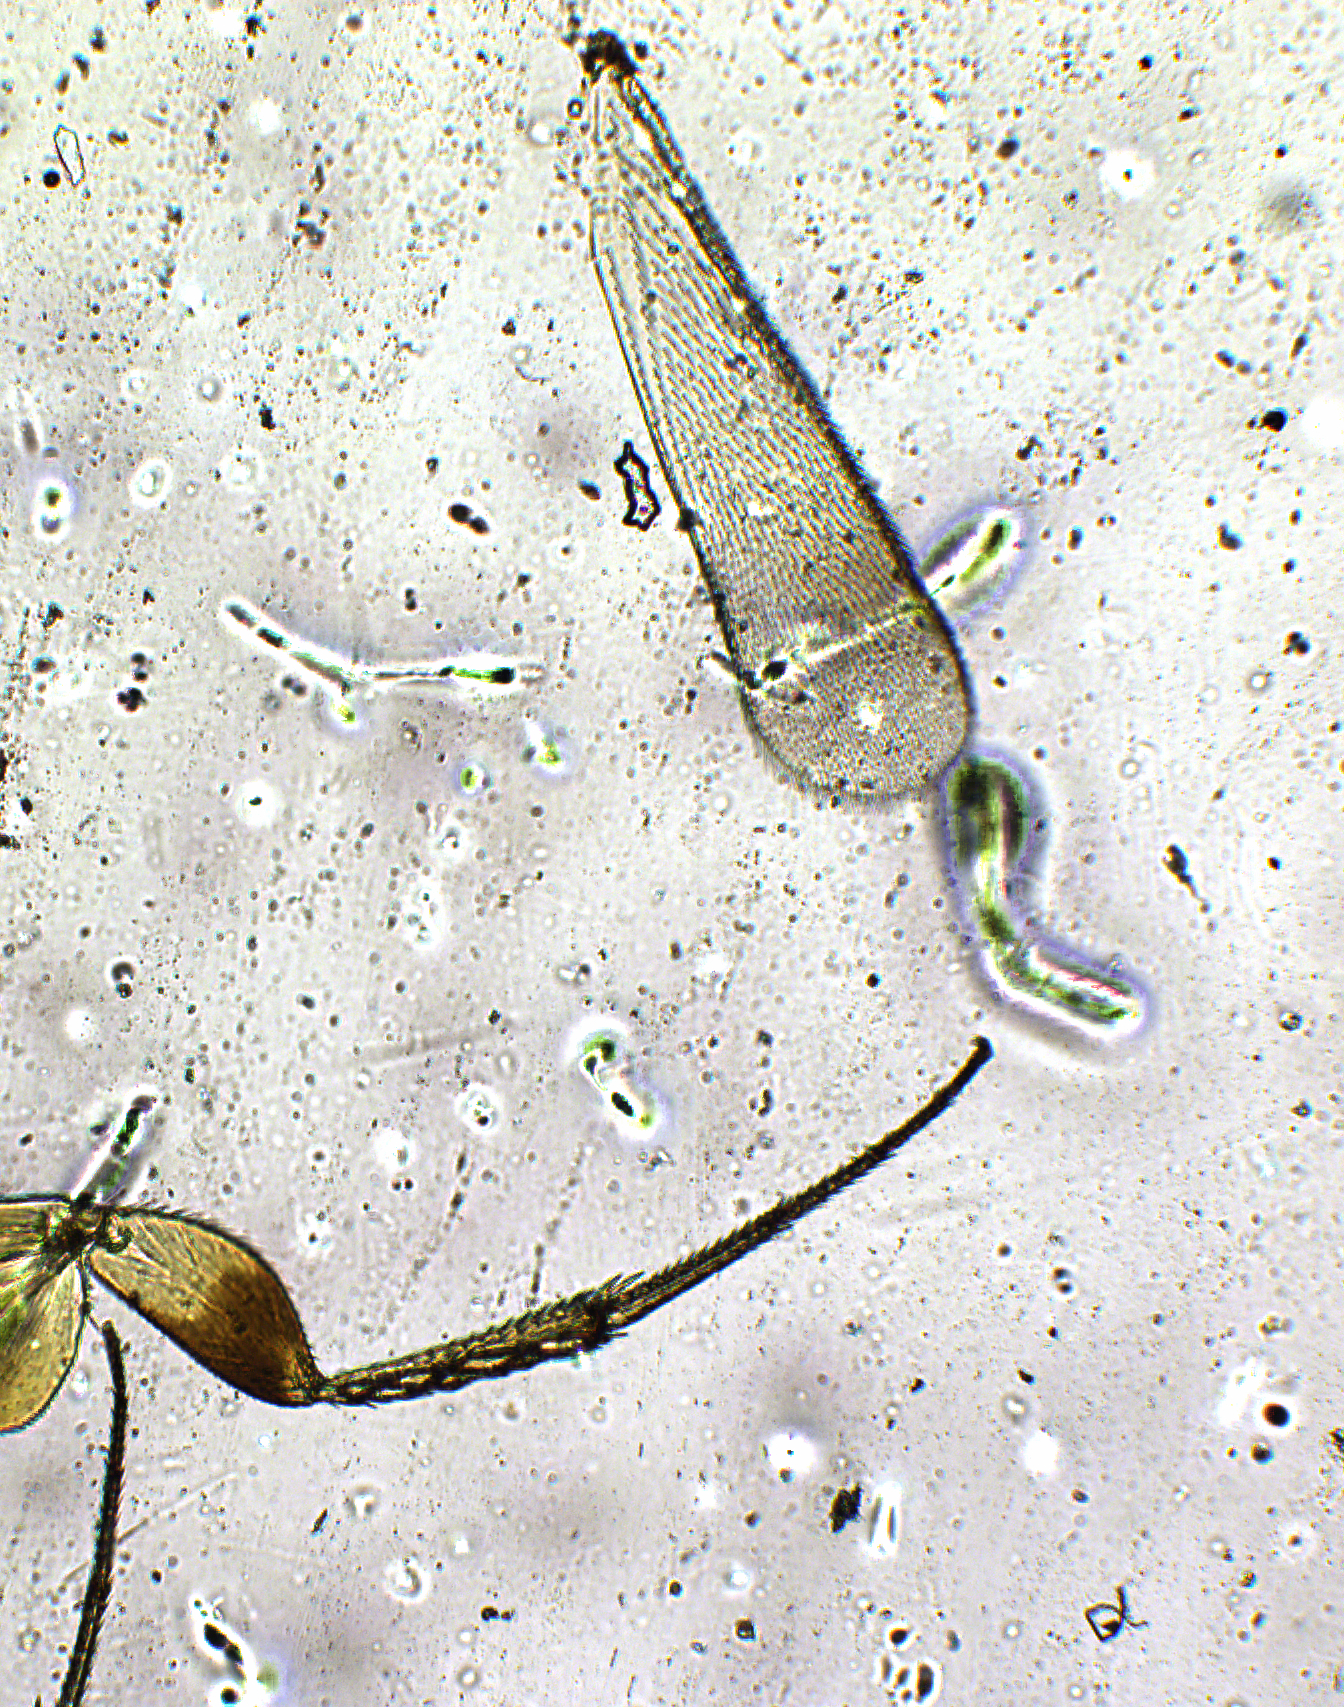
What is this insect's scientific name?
Elasmus kollimalaianus
